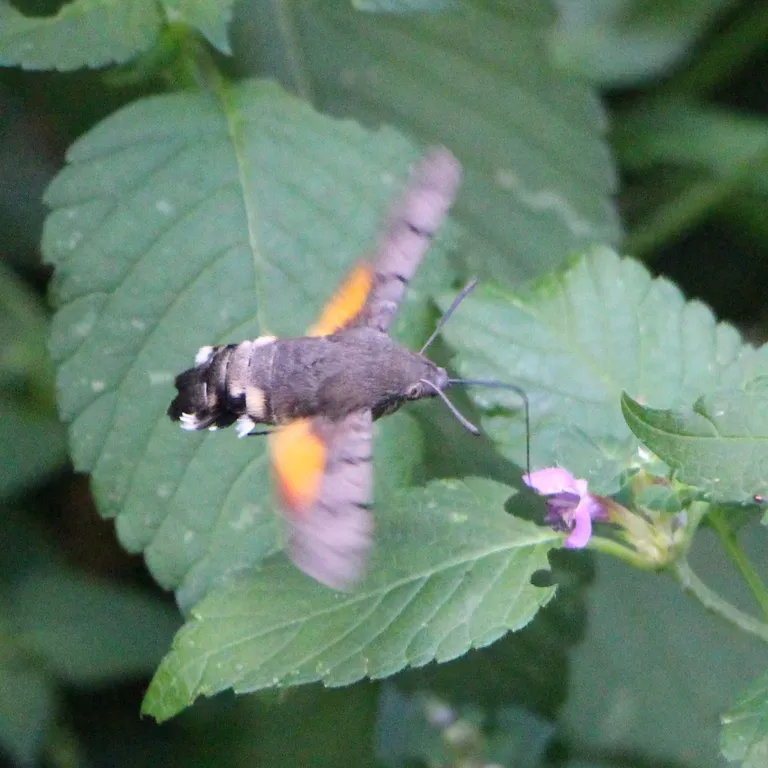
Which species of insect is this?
Macroglossum stellatarum
